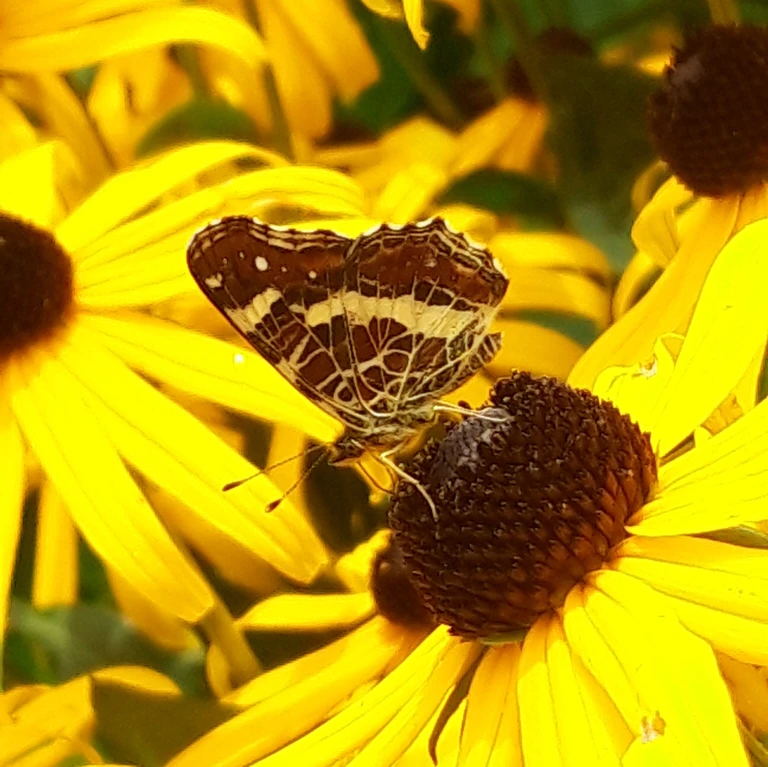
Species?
Araschnia levana
